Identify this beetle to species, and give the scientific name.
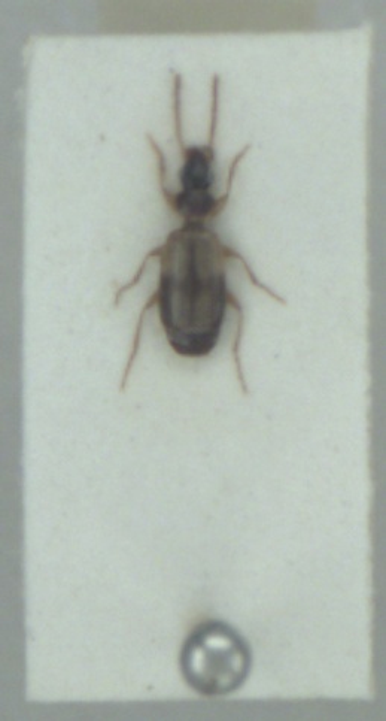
Philorhizus notatus
